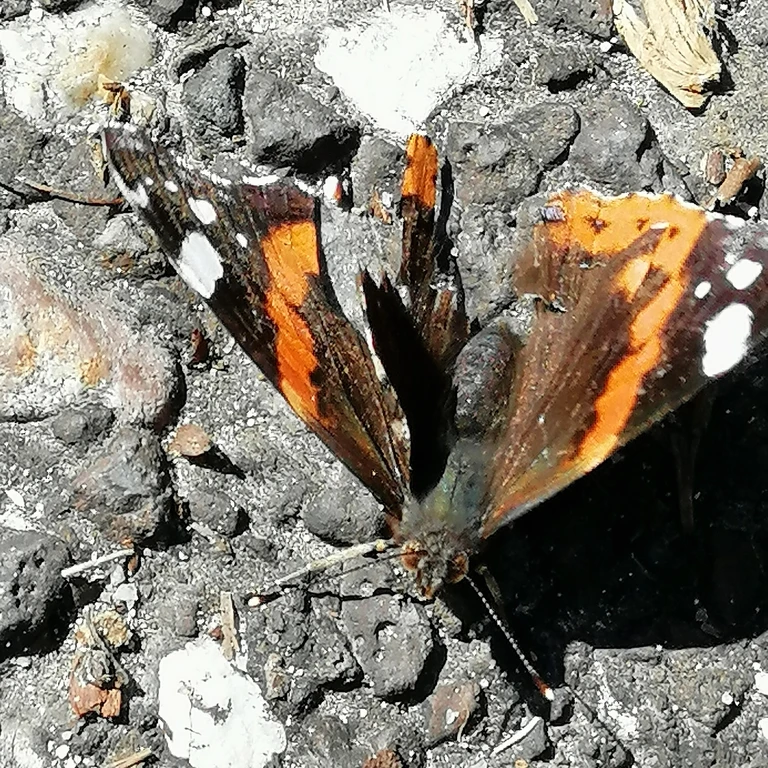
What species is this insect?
Vanessa atalanta
